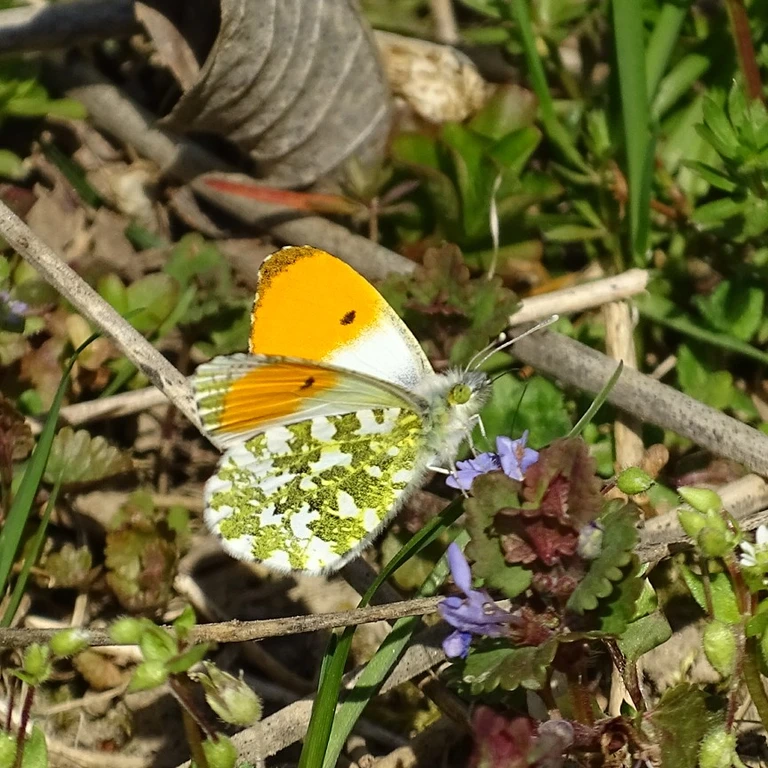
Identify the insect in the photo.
Anthocharis cardamines
